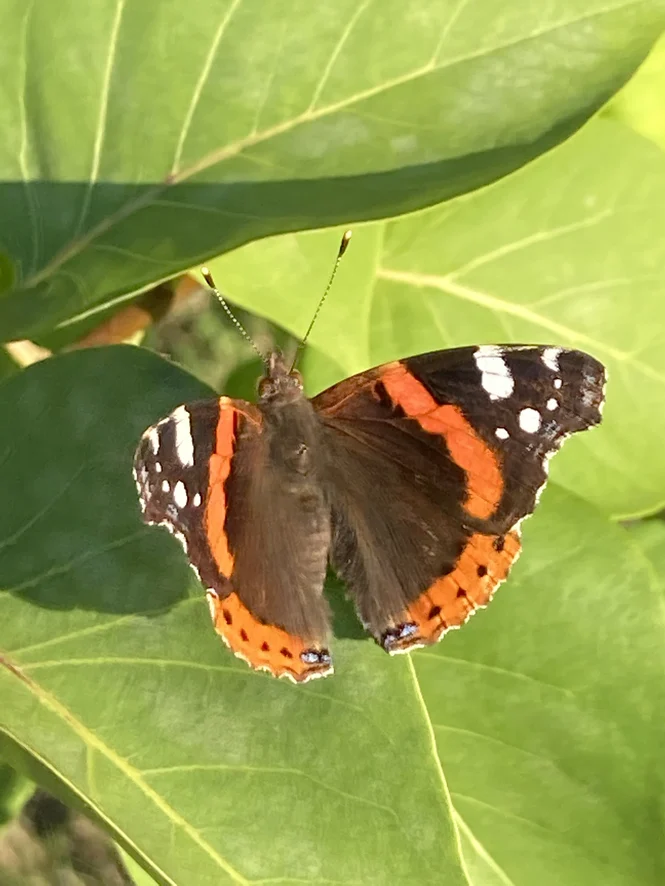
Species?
Vanessa atalanta
